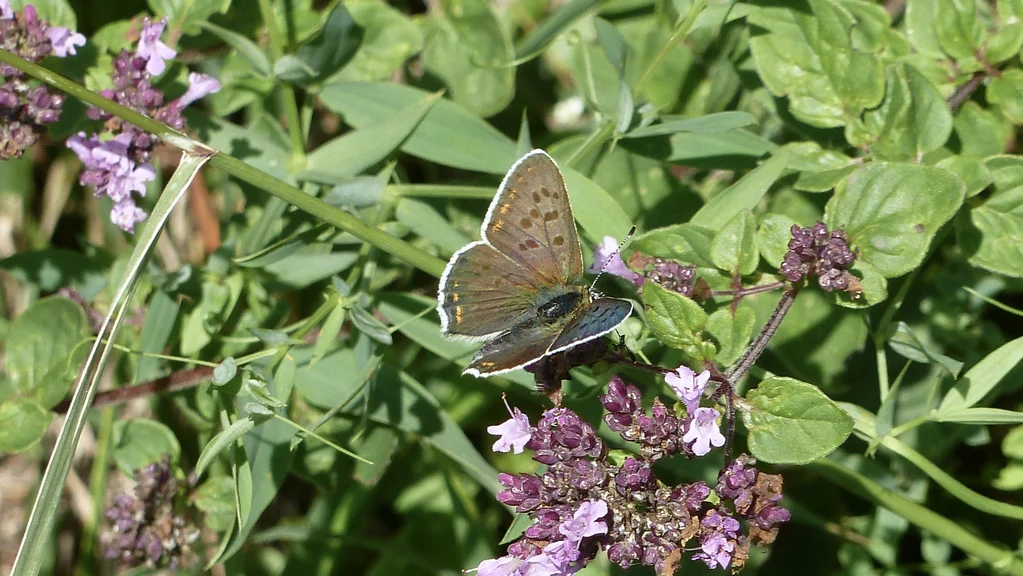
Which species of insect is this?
Lycaena tityrus (also Loweia tityrus)
